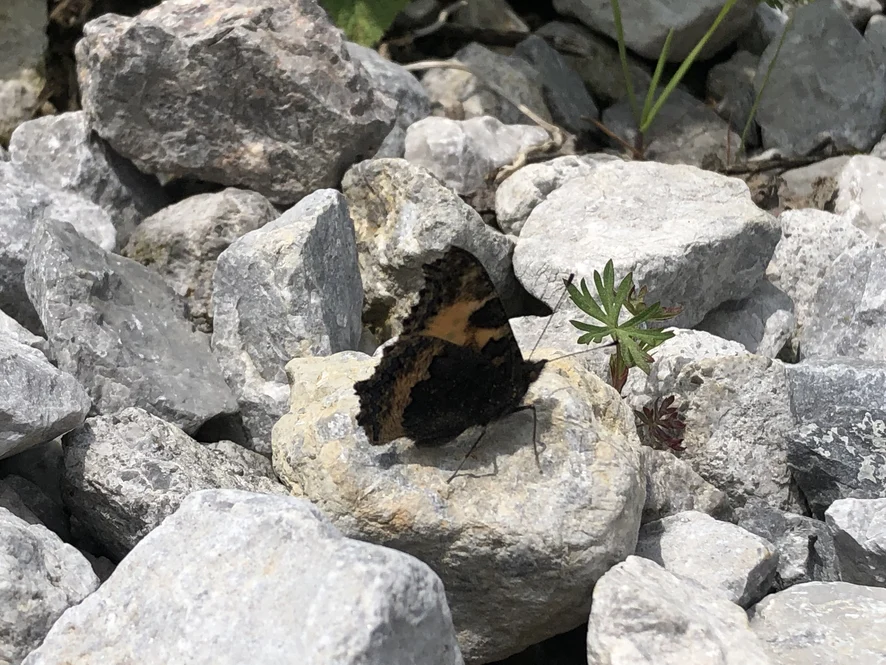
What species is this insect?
Aglais urticae
